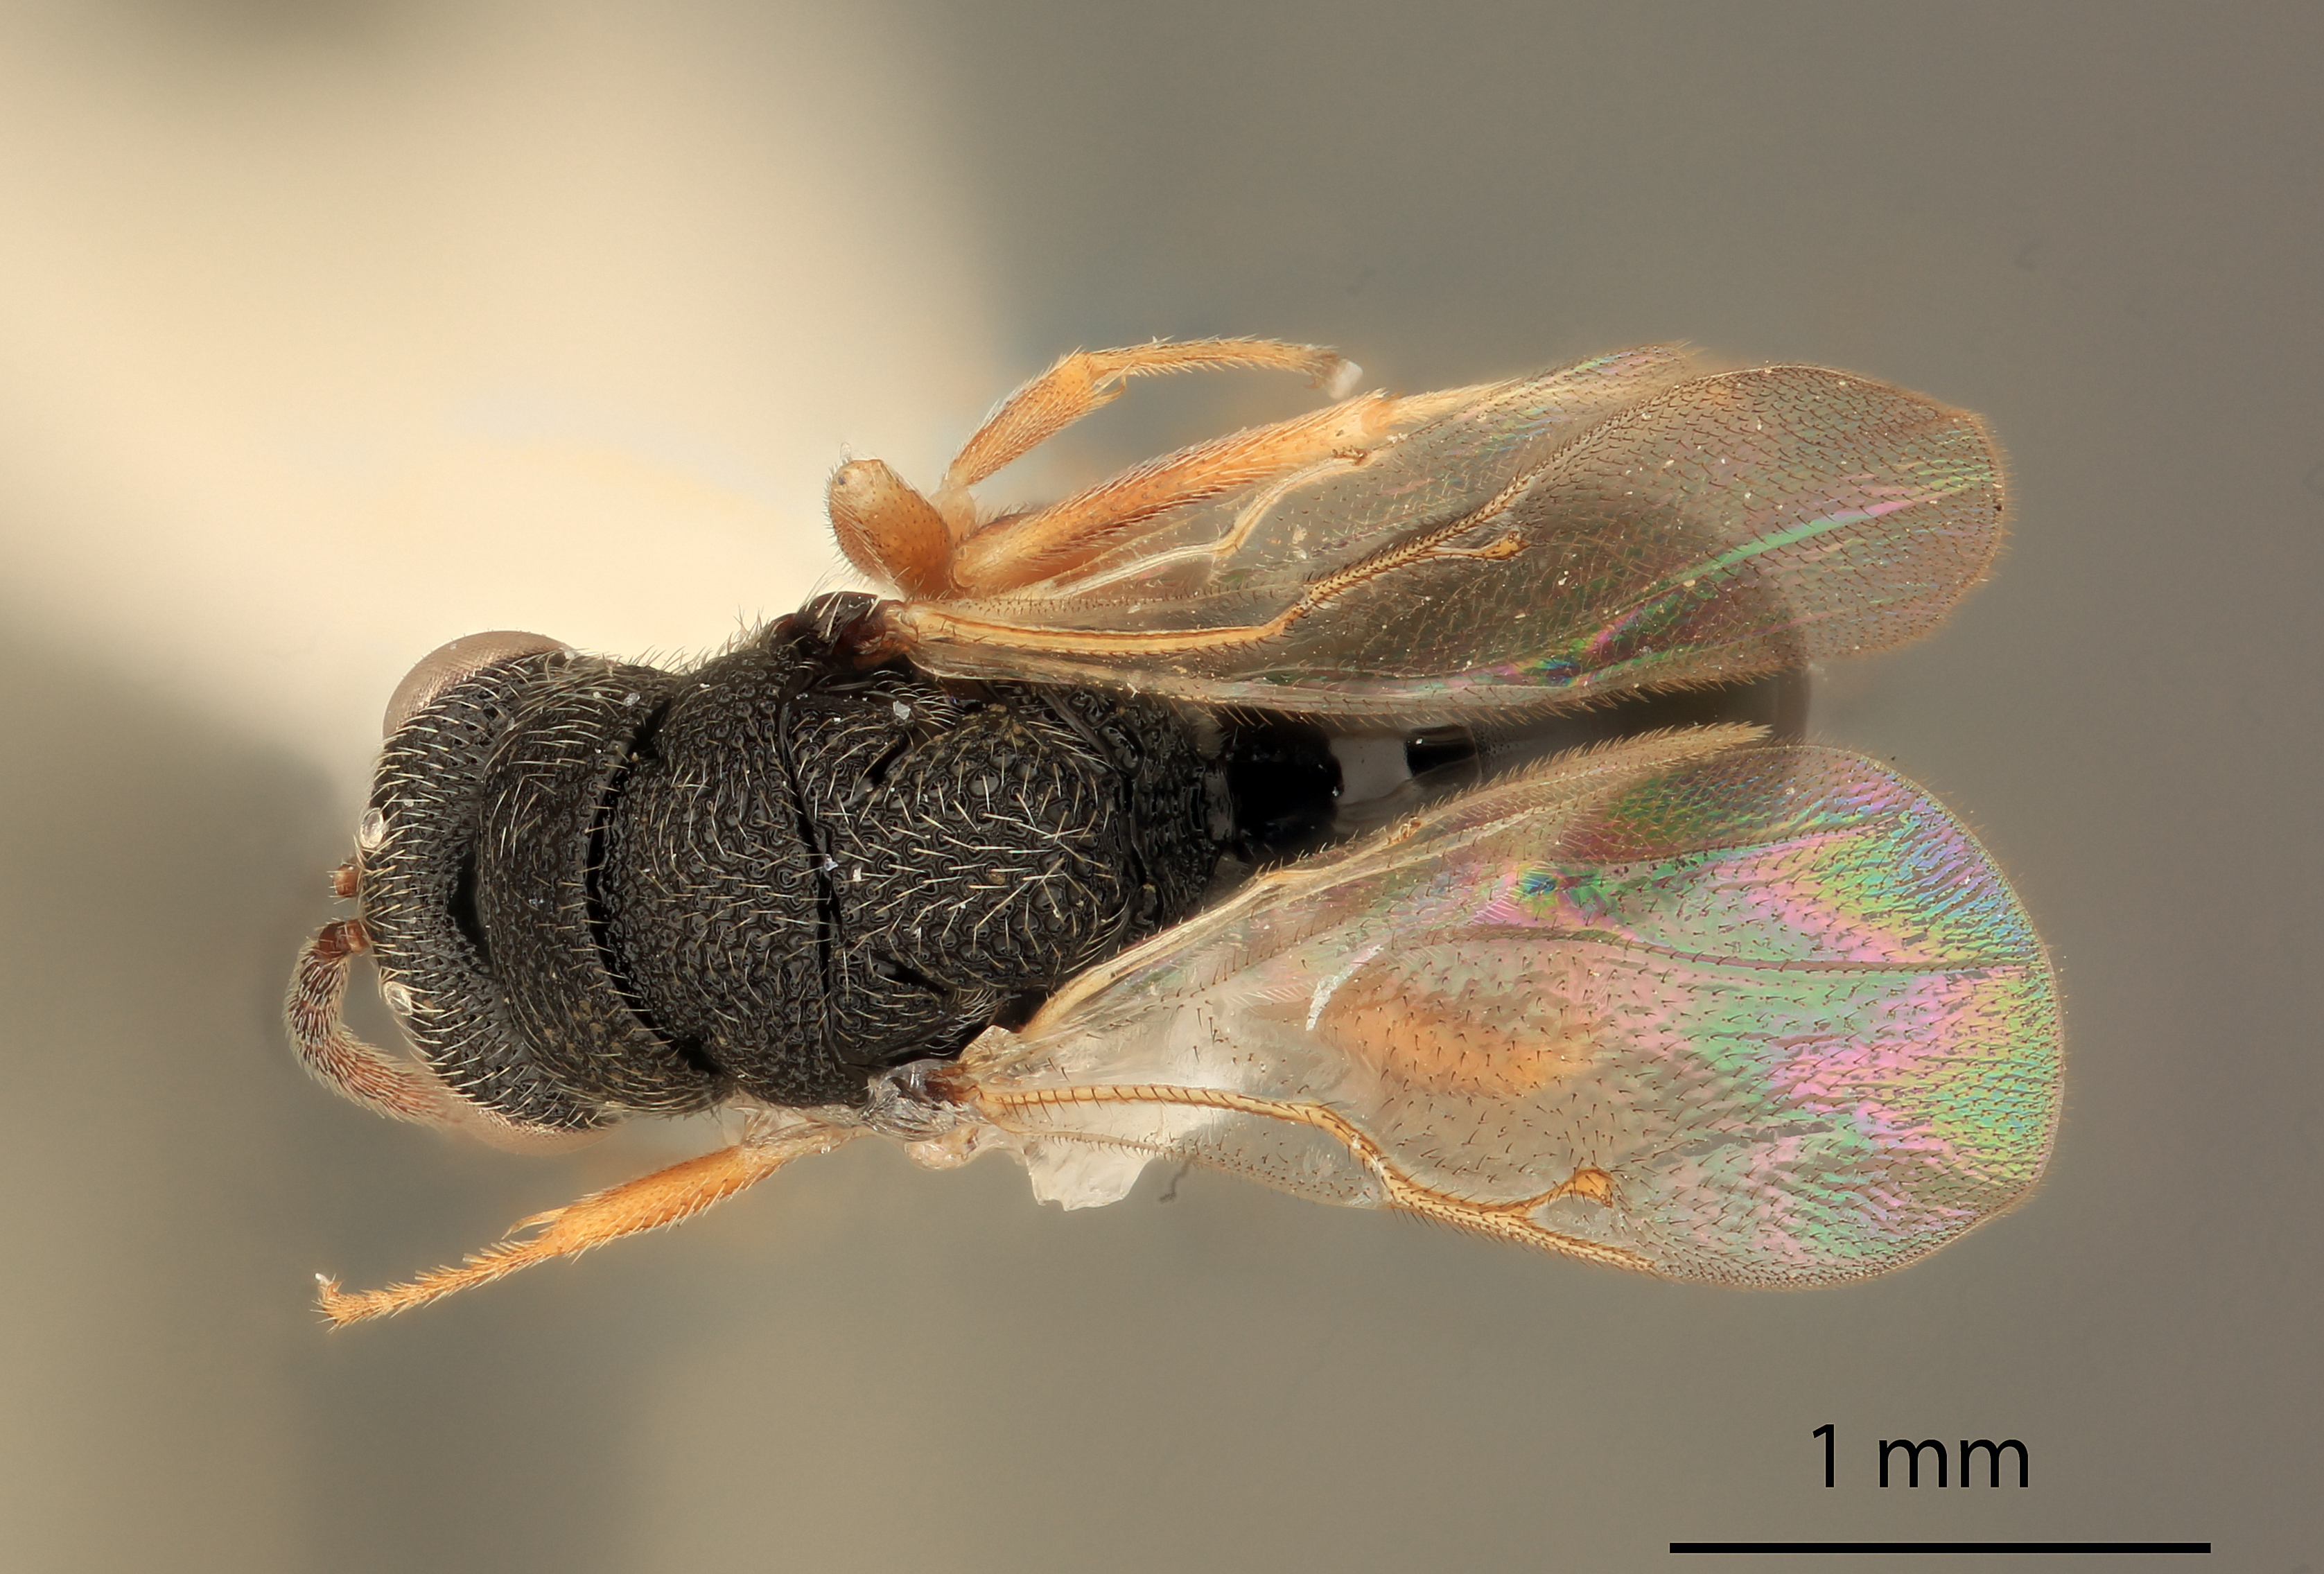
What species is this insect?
Eurytoma foligalla
